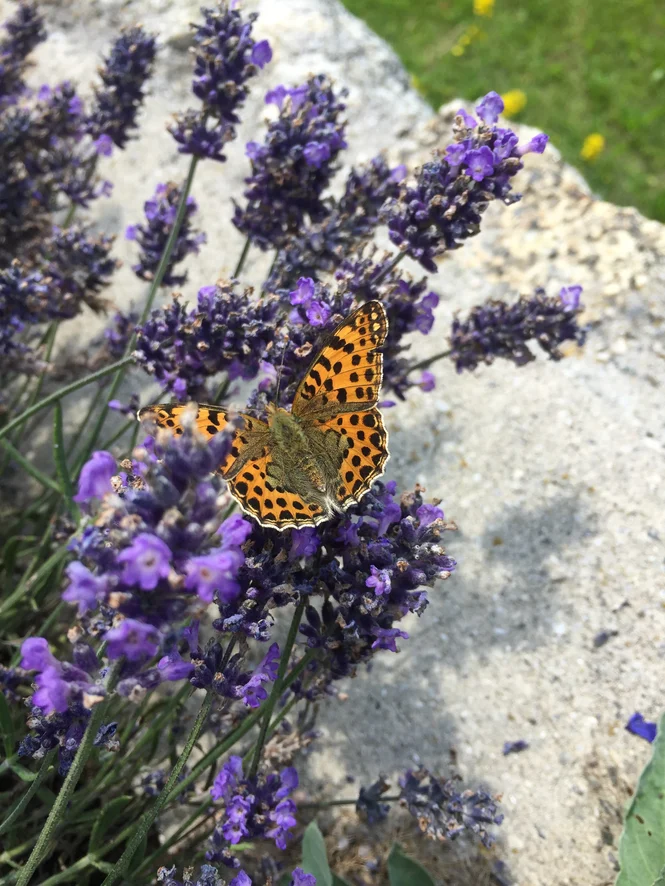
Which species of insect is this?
Issoria lathonia
